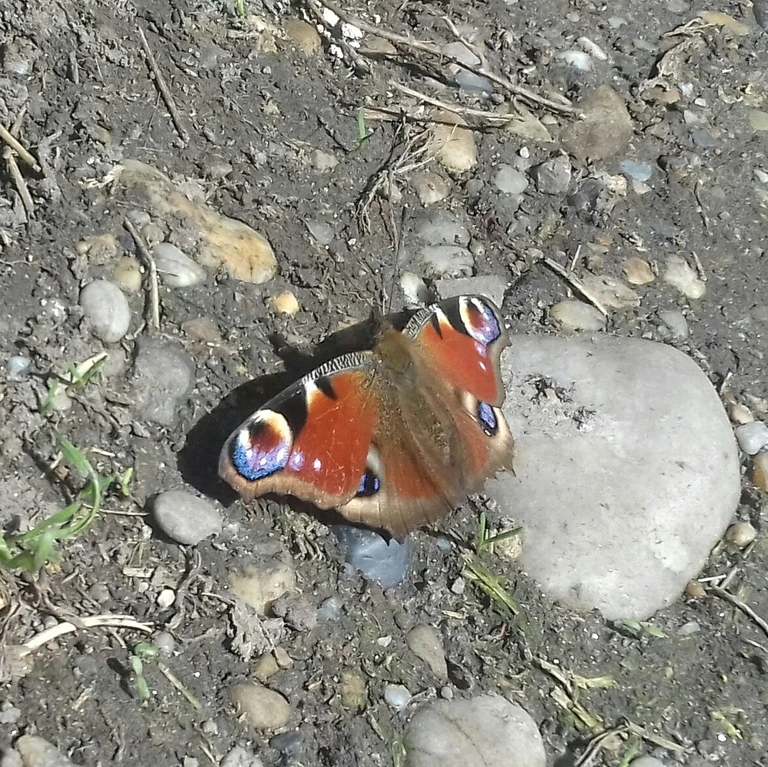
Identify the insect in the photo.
Aglais io
